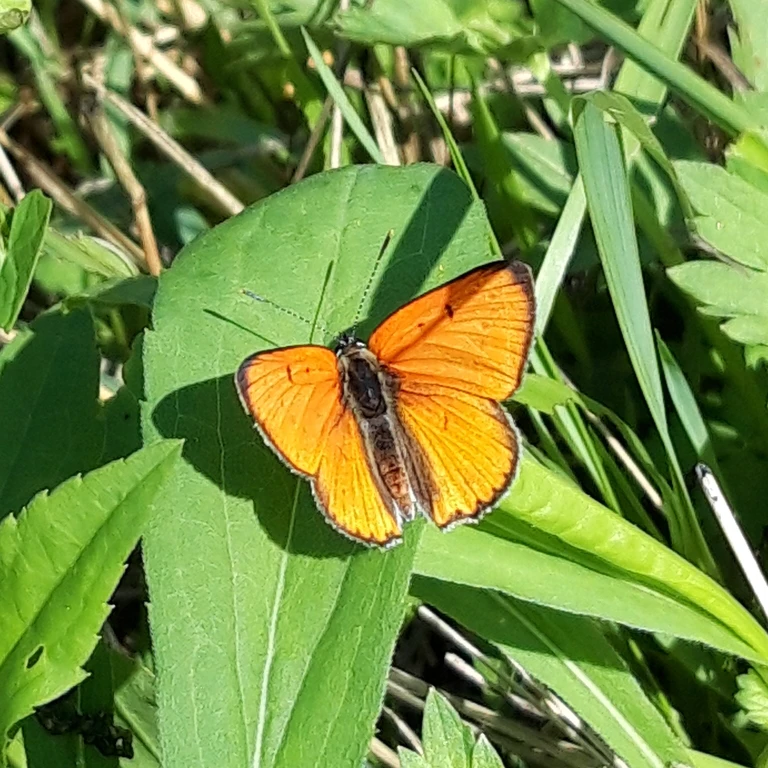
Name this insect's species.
Lycaena dispar
